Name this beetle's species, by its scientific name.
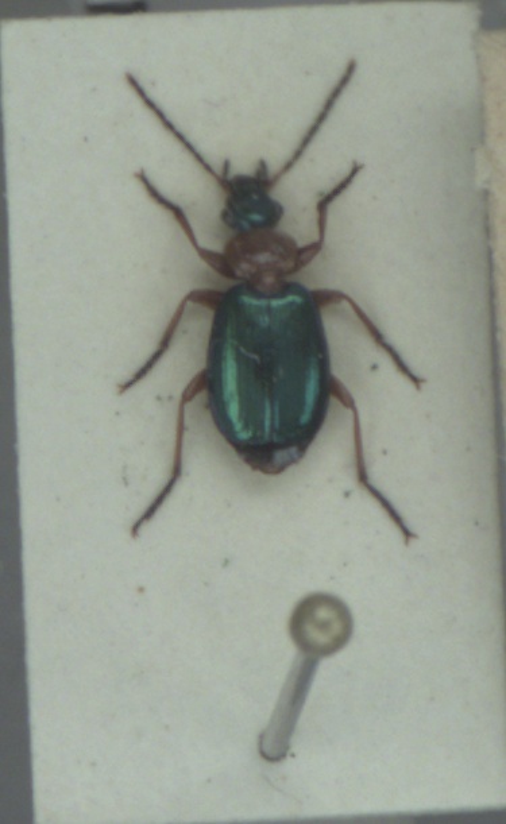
Lebia chlorocephala
